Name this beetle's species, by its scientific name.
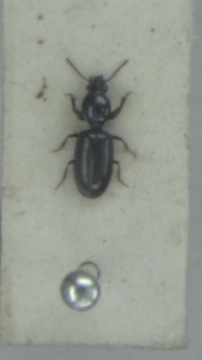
Dyschirius salinus
